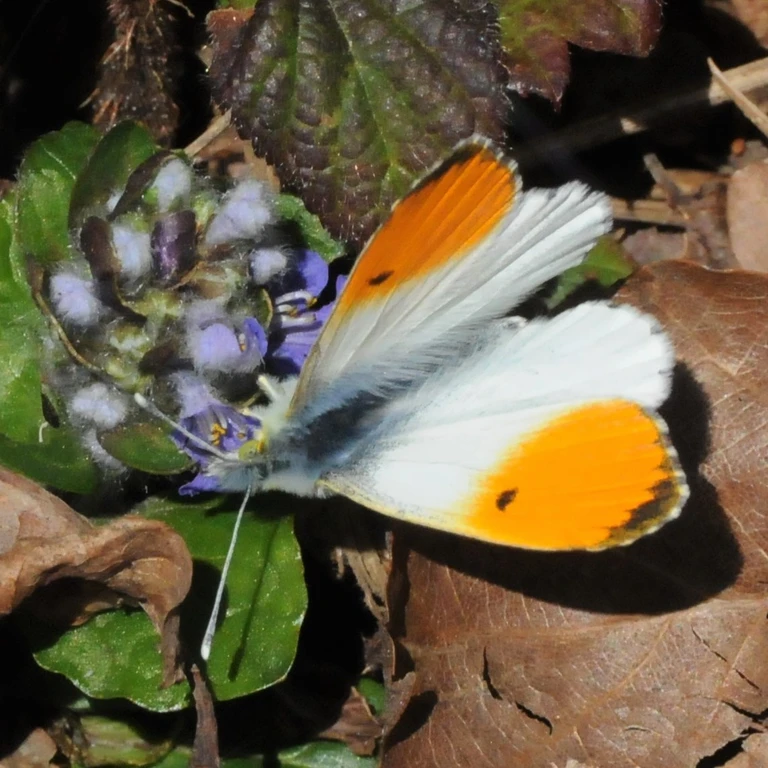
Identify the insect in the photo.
Anthocharis cardamines
